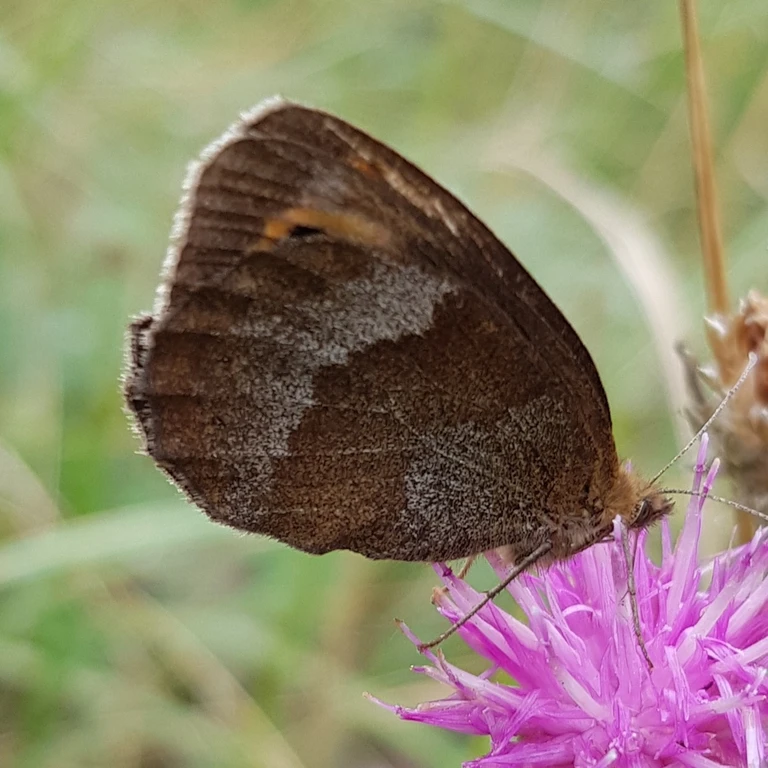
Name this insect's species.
Erebia aethiops
